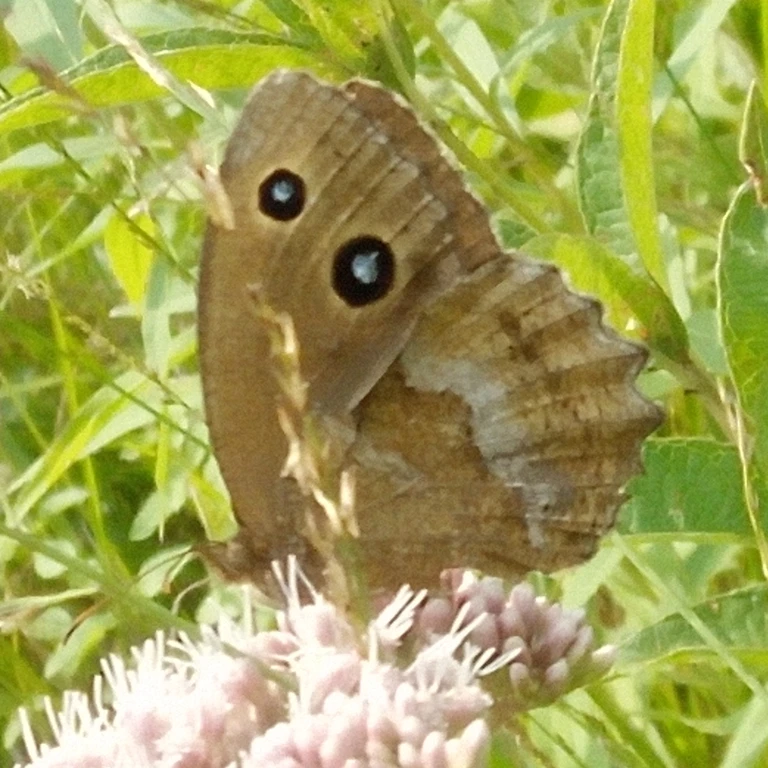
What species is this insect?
Minois dryas
